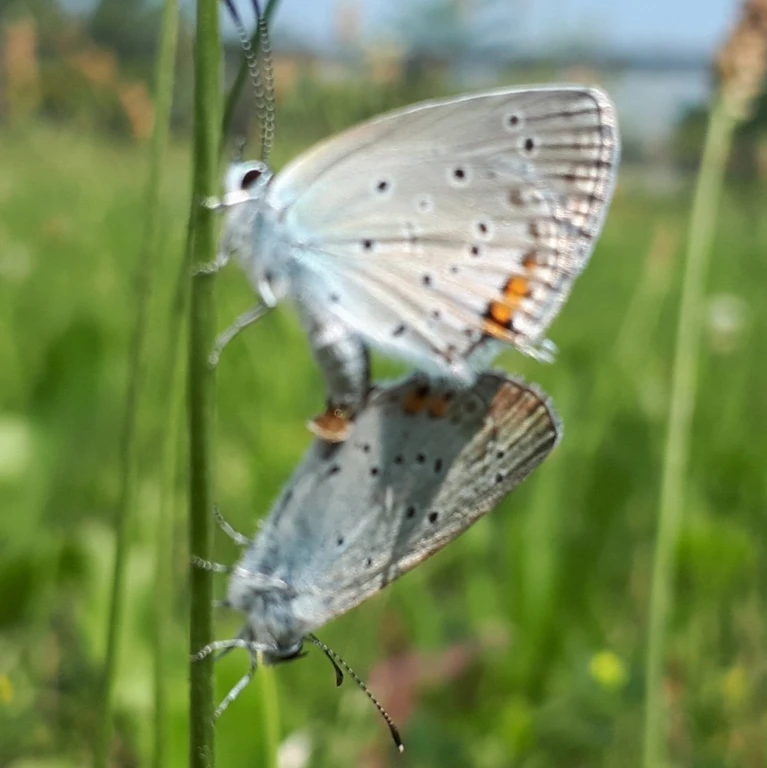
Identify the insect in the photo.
Cupido argiades (also Elkalyce argiades)
